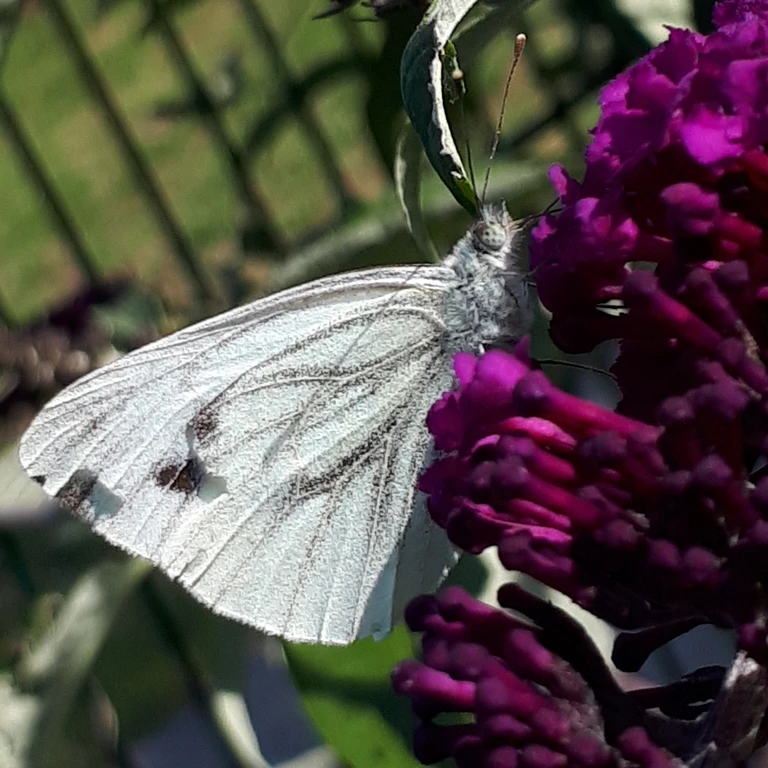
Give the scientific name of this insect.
Pieris napi
